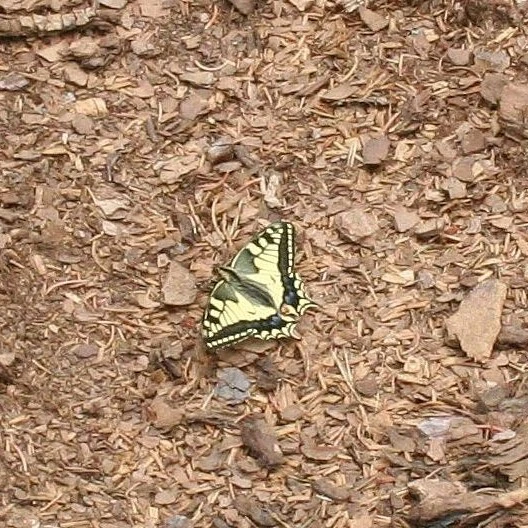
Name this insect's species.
Papilio machaon
